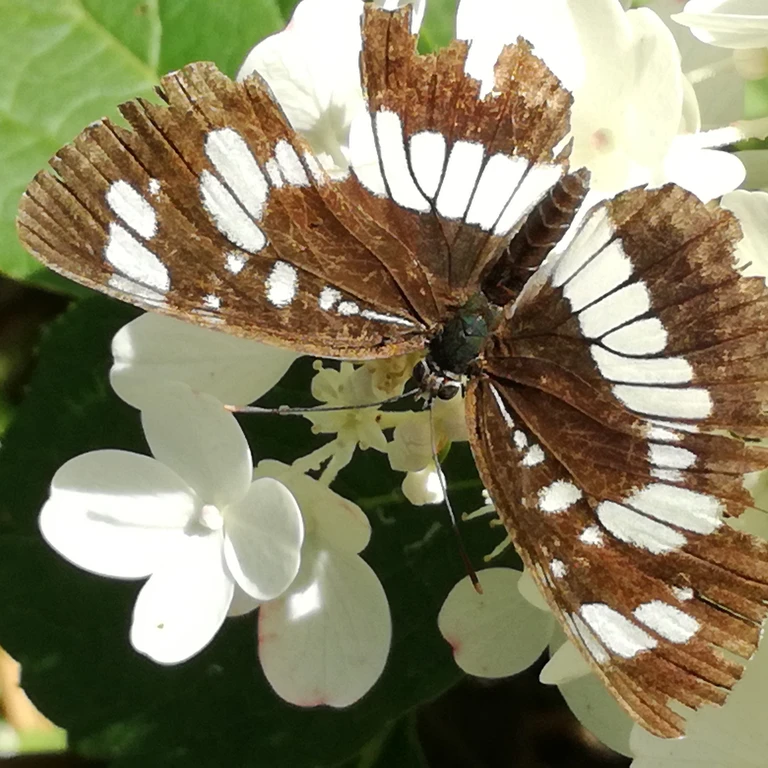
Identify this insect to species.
Neptis rivularis
